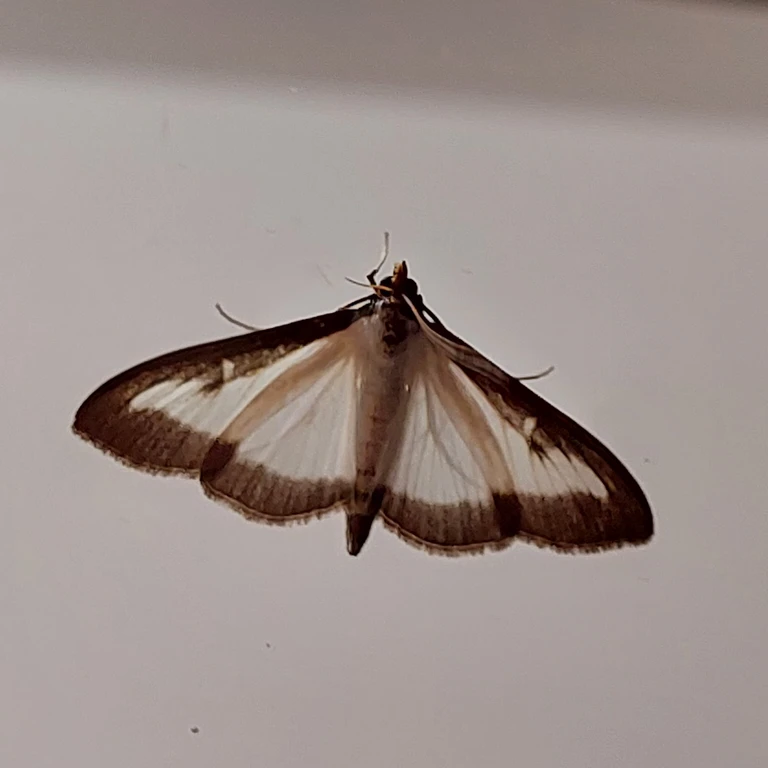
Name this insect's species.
Cydalima perspectalis
